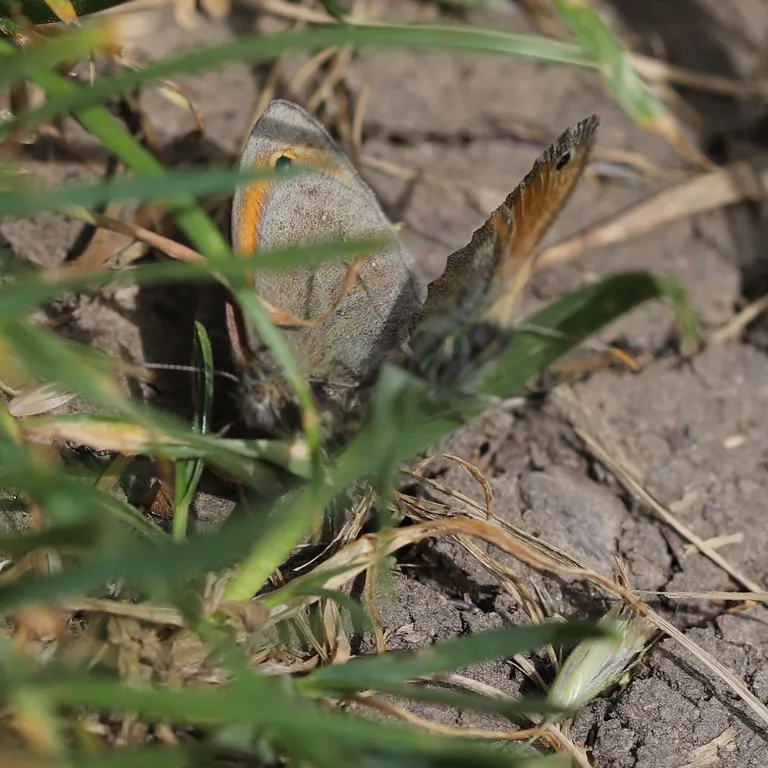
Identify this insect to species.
Coenonympha pamphilus
